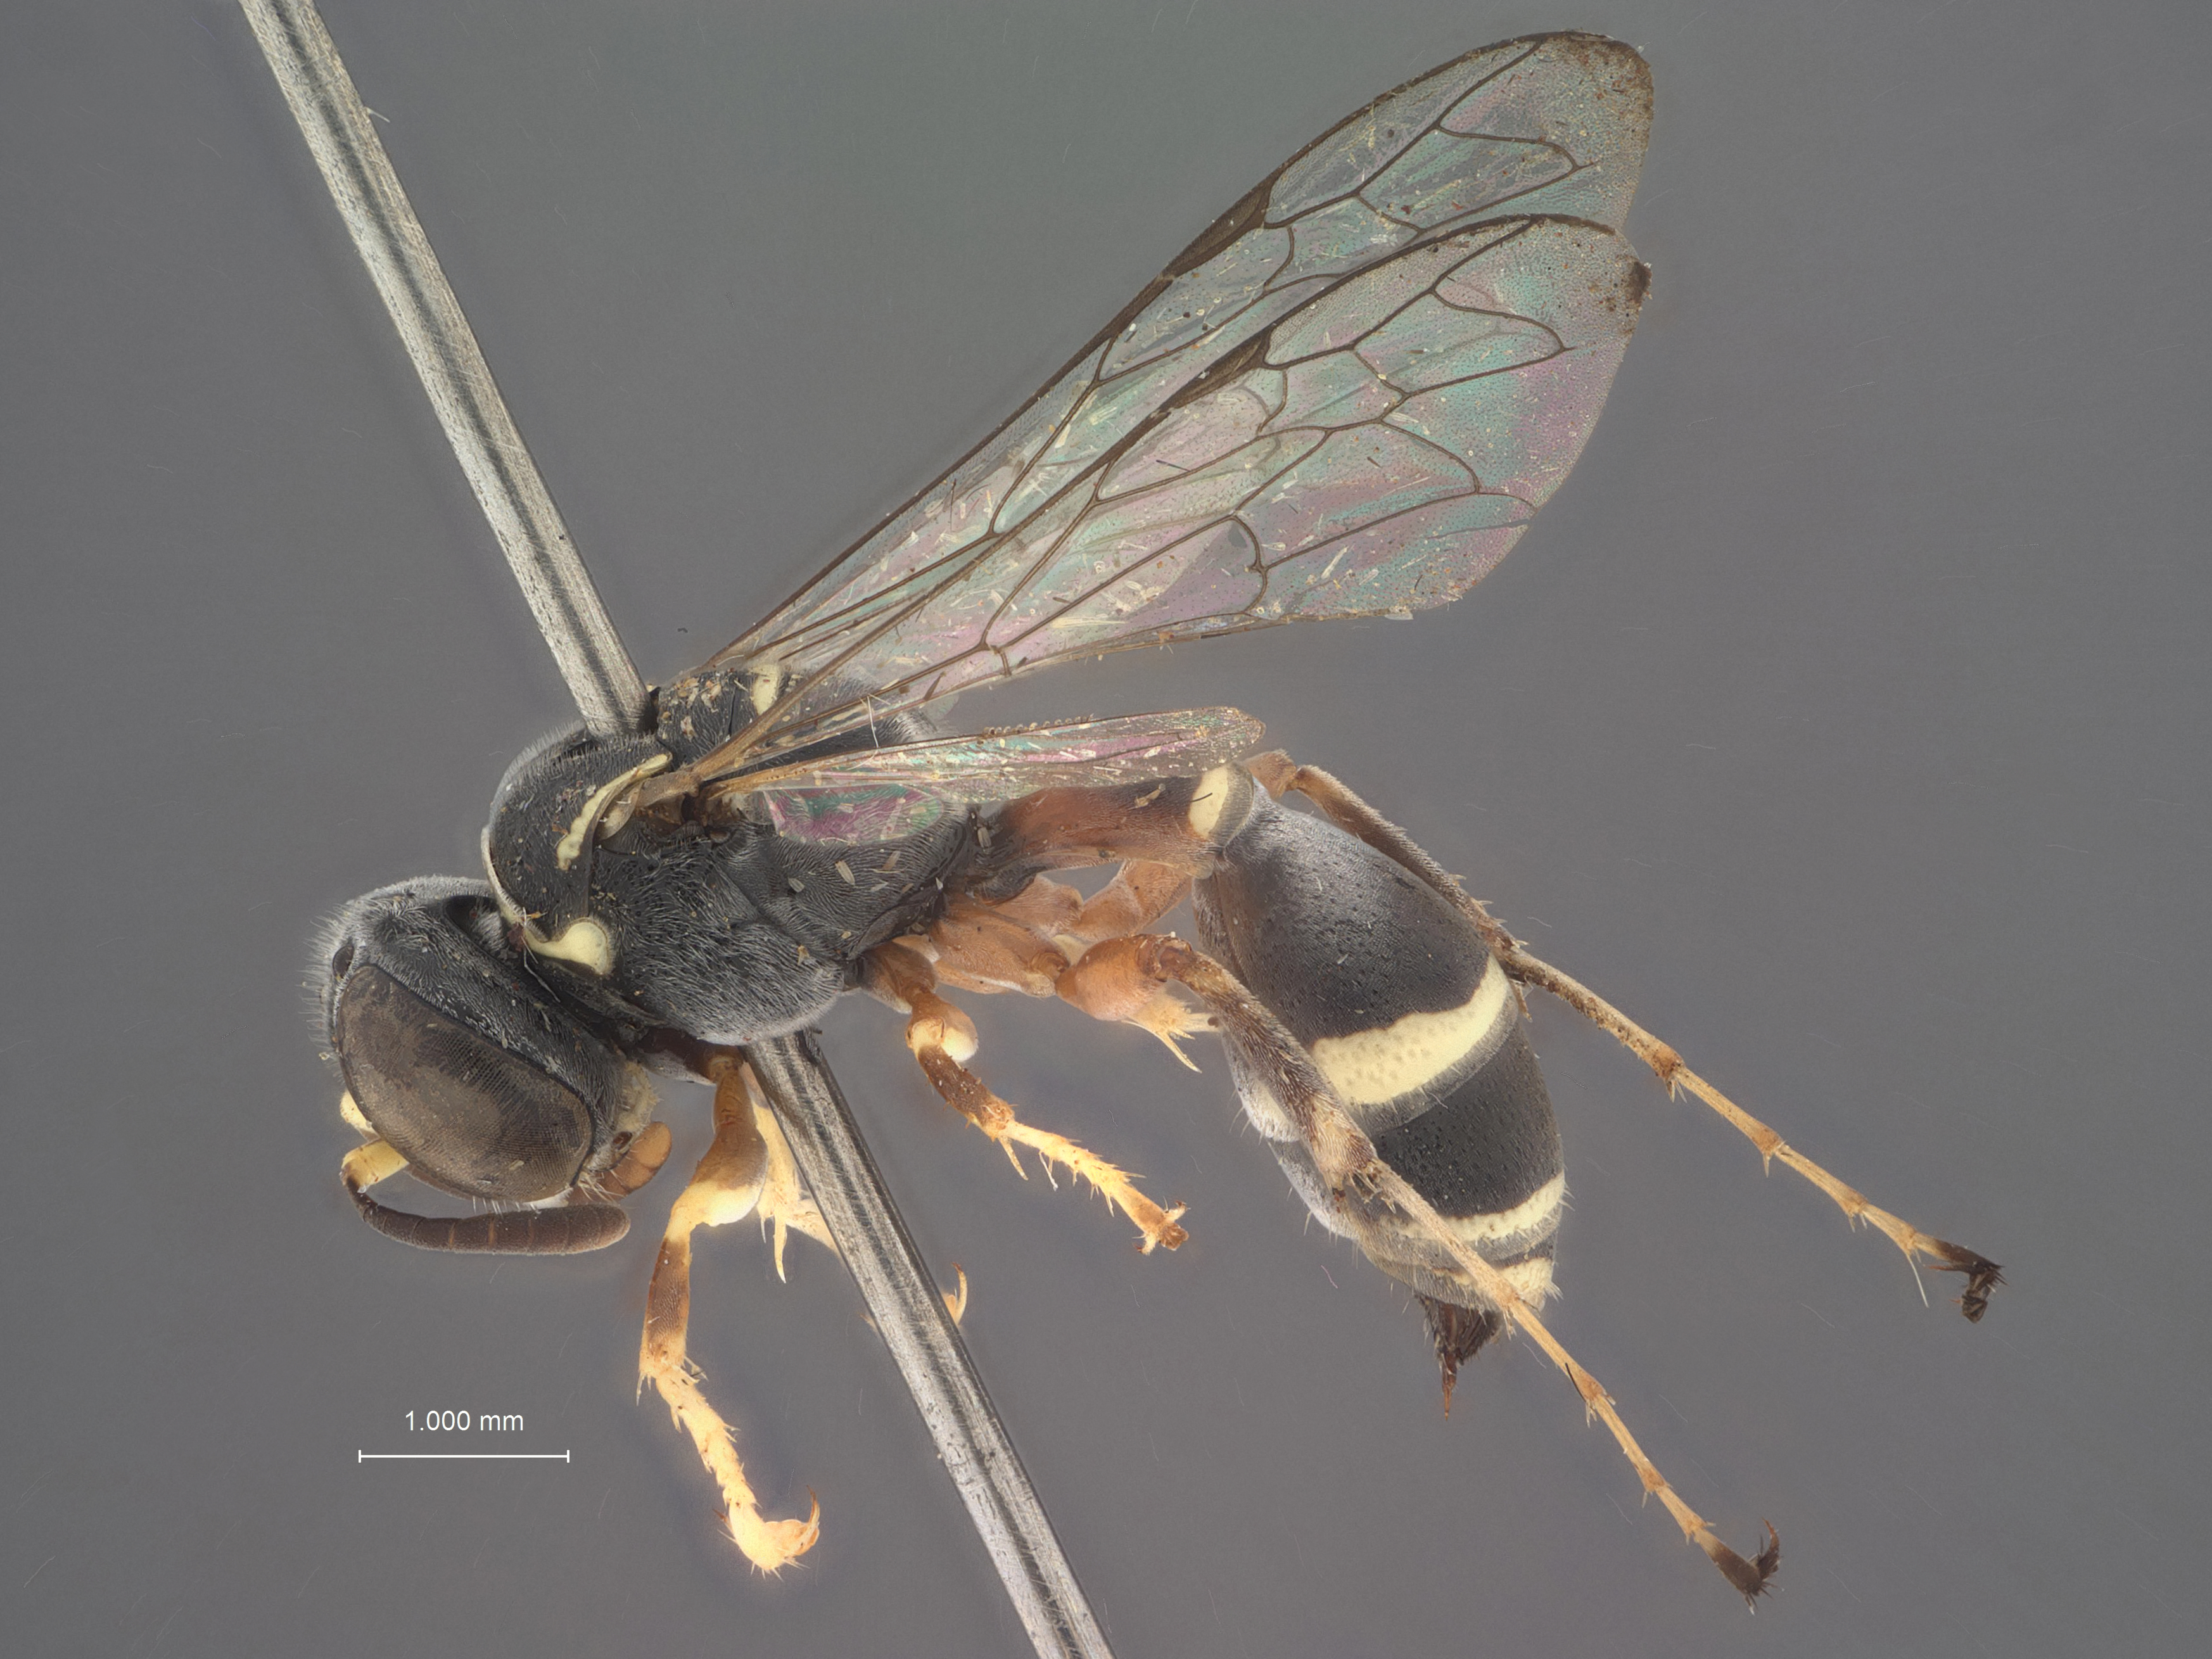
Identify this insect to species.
Ammatomus xerophilus
